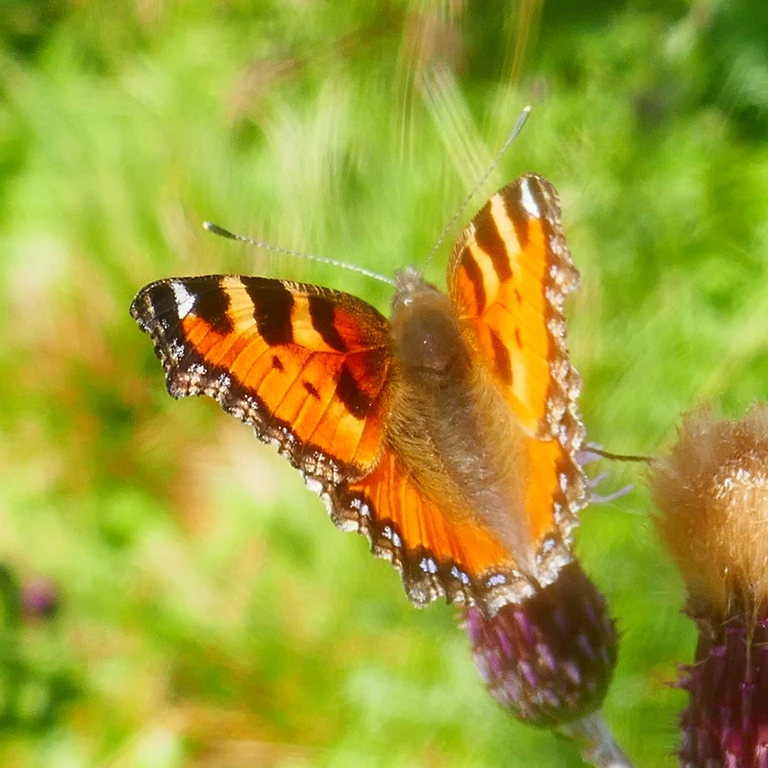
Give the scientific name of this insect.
Aglais urticae
